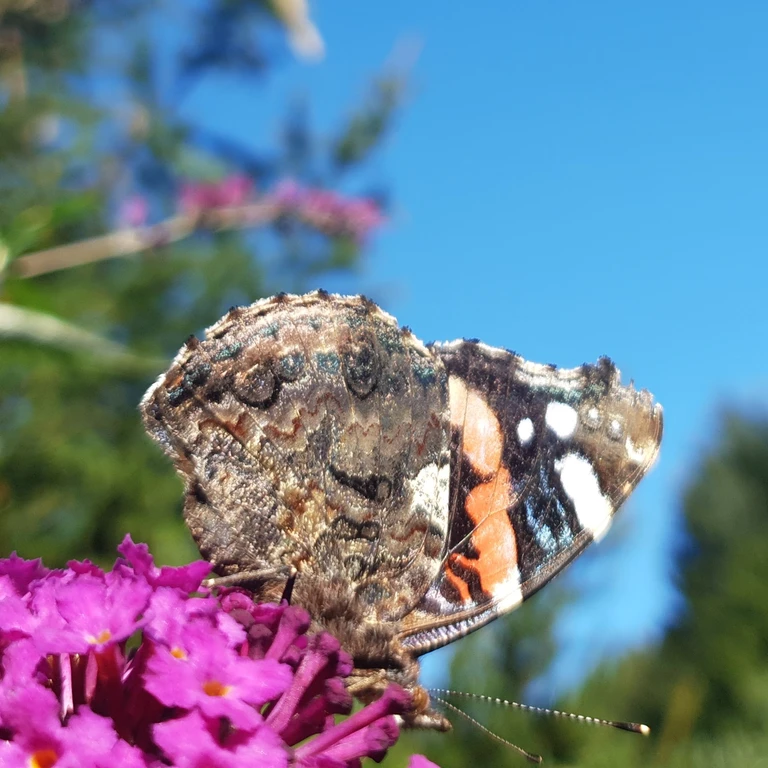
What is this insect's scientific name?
Vanessa atalanta
